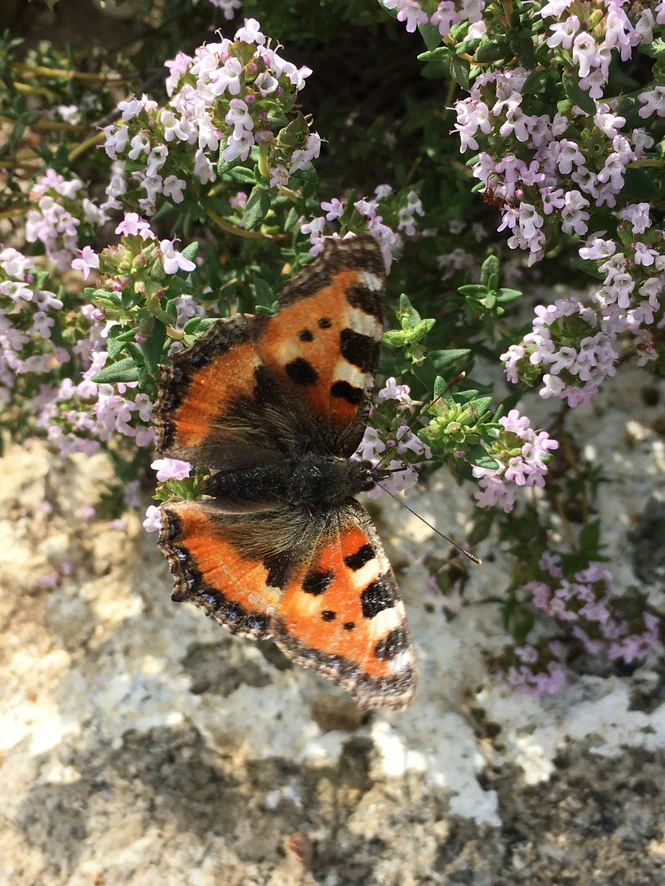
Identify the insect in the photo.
Aglais urticae
